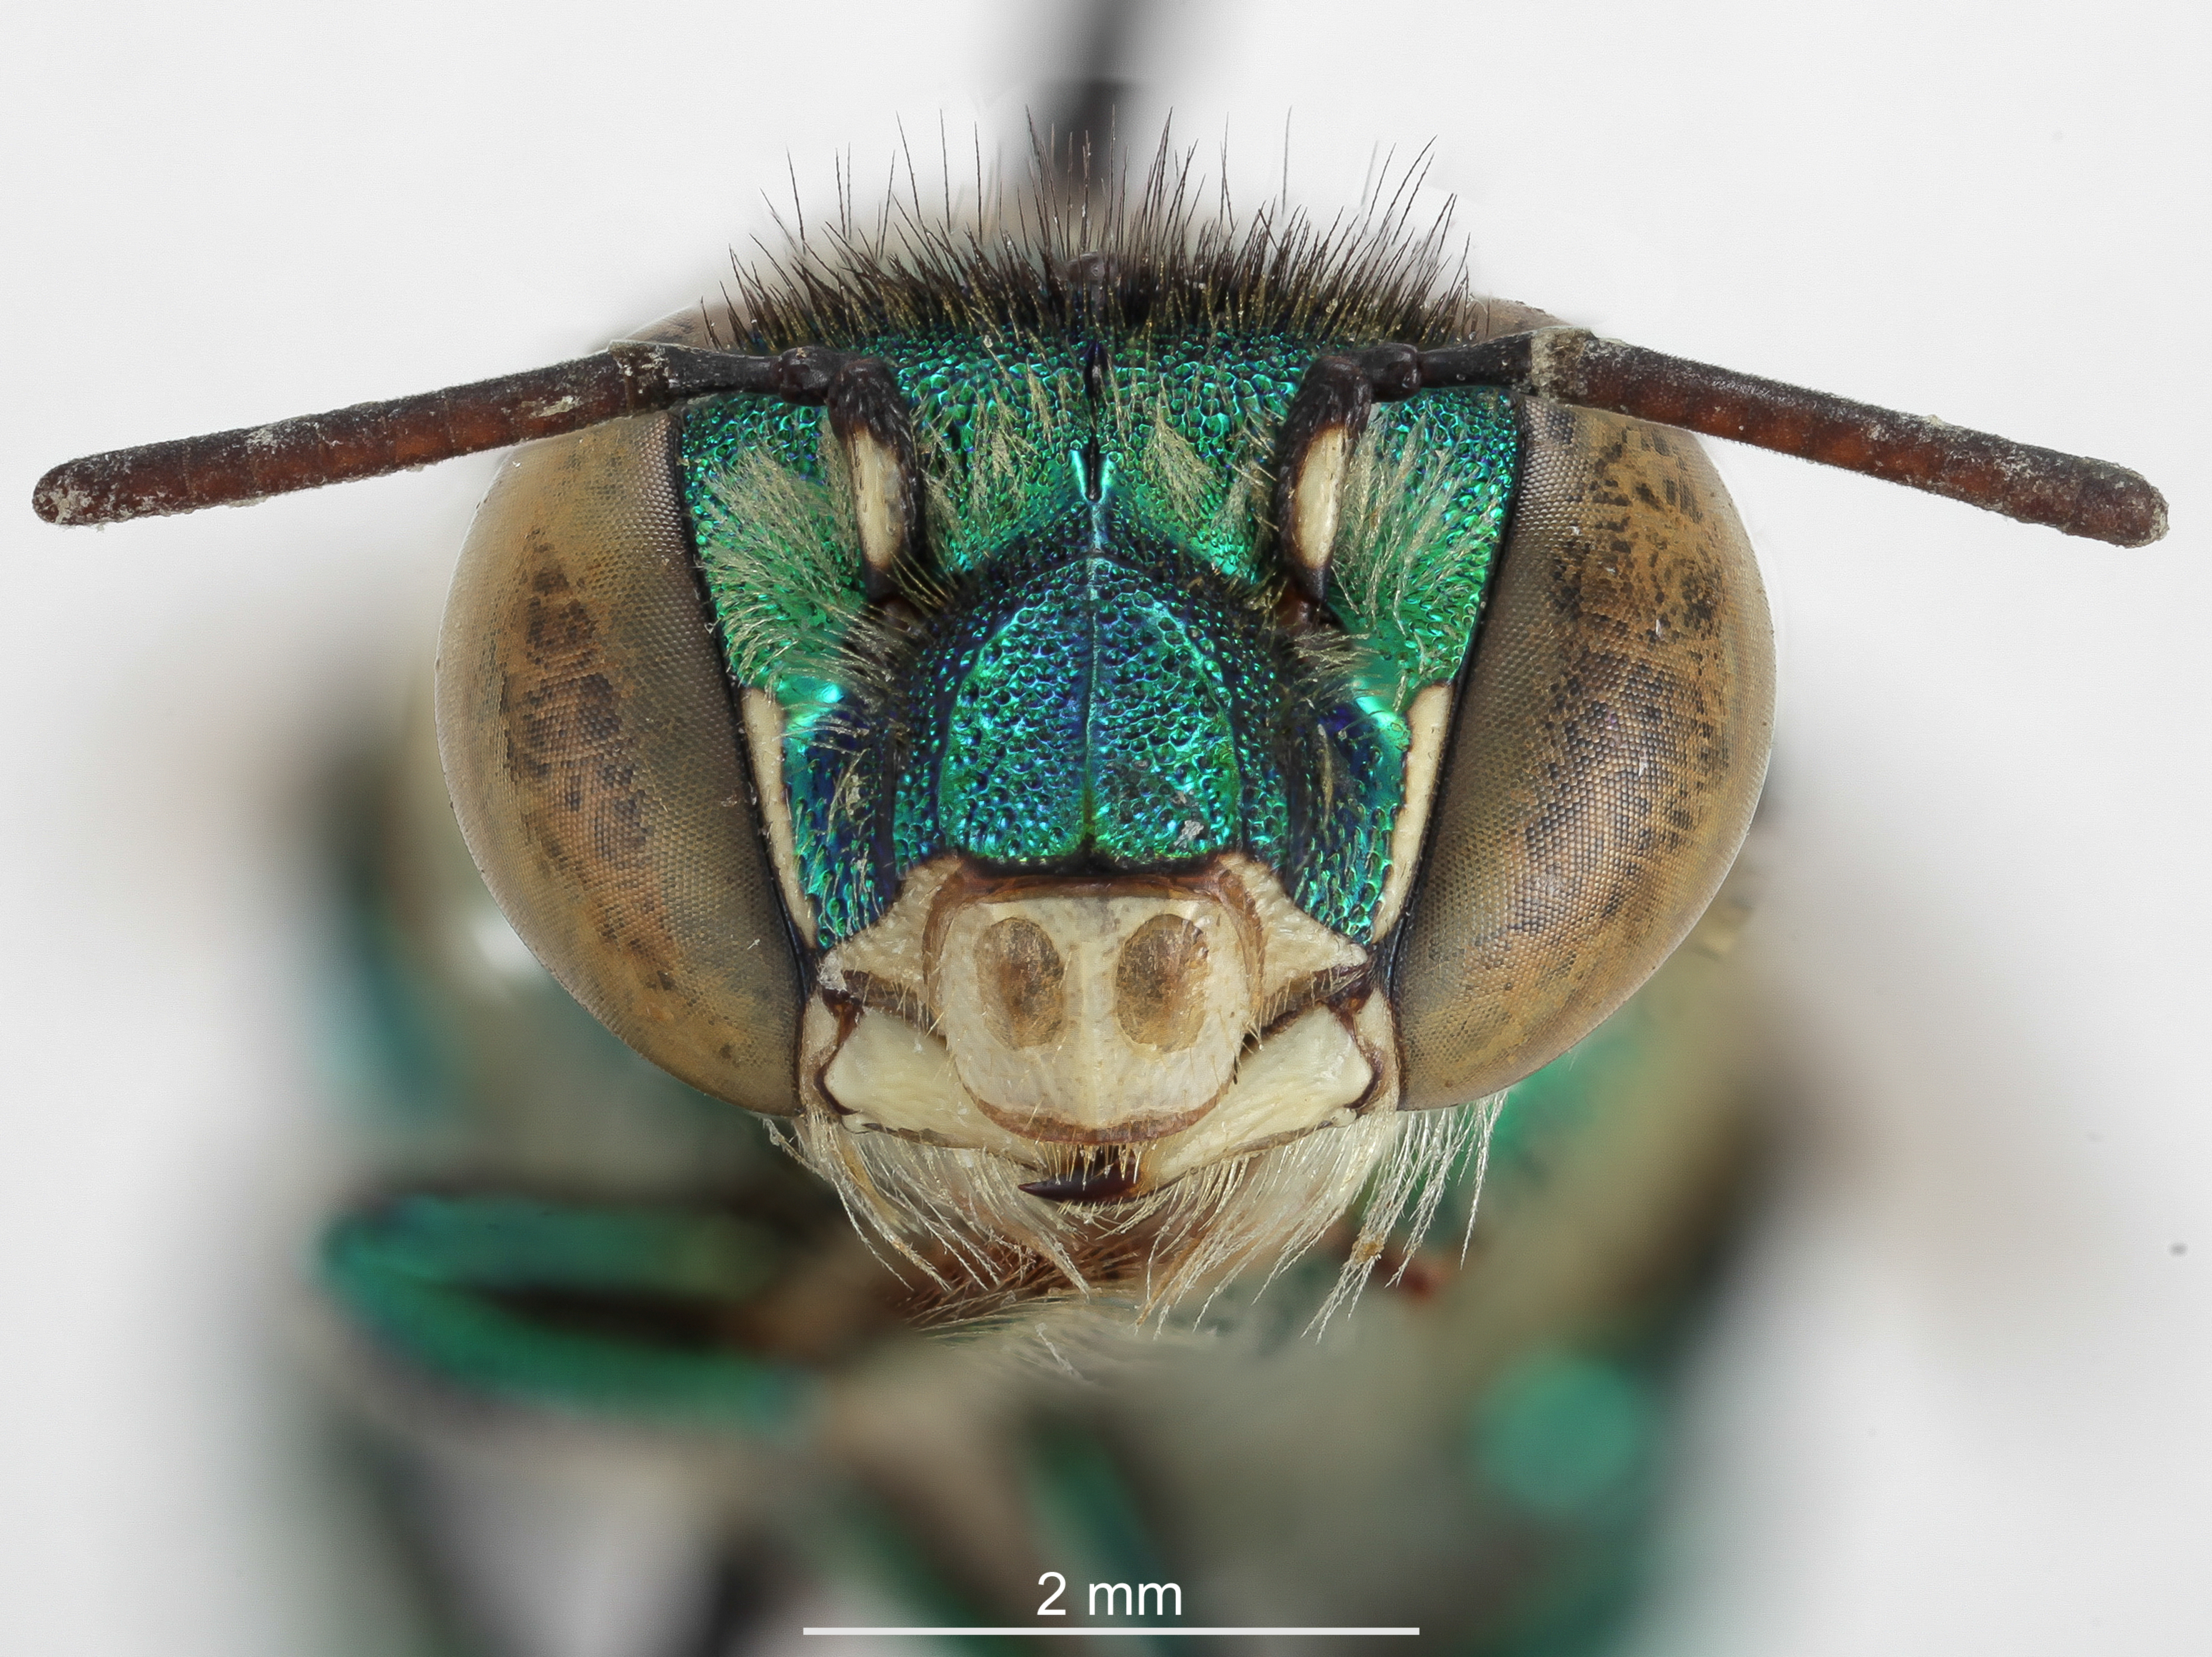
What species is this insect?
Euglossa modestior
